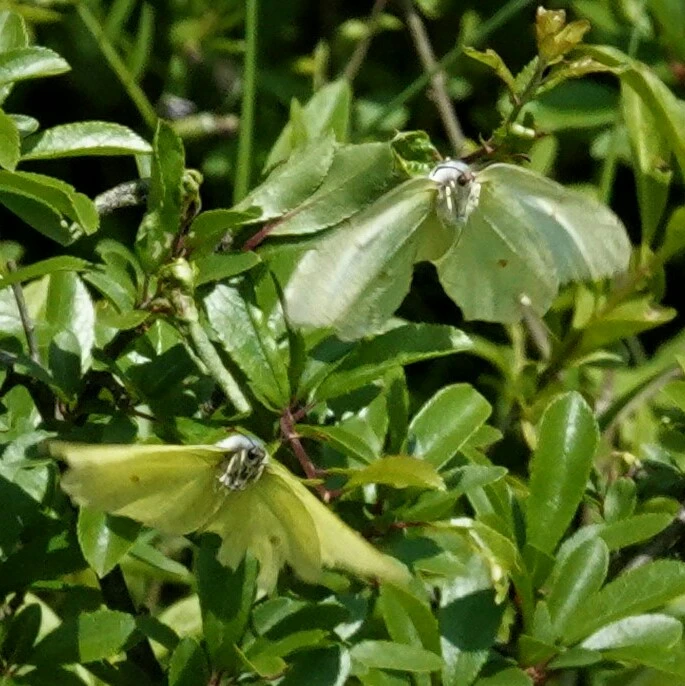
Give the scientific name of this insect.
Gonepteryx rhamni
